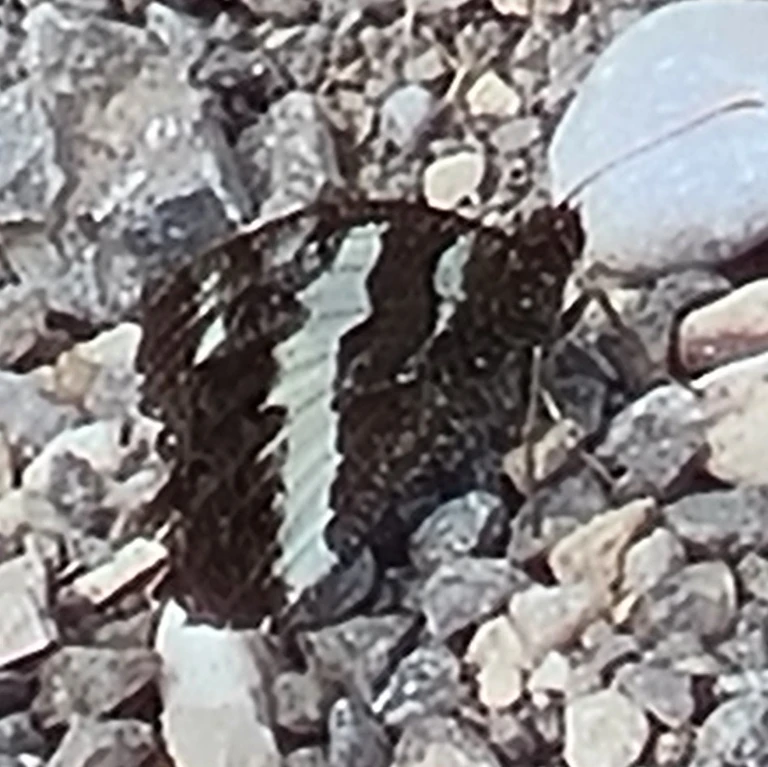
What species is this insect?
Brintesia circe
